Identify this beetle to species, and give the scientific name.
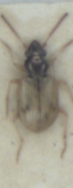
Bembidion pallidipenne
